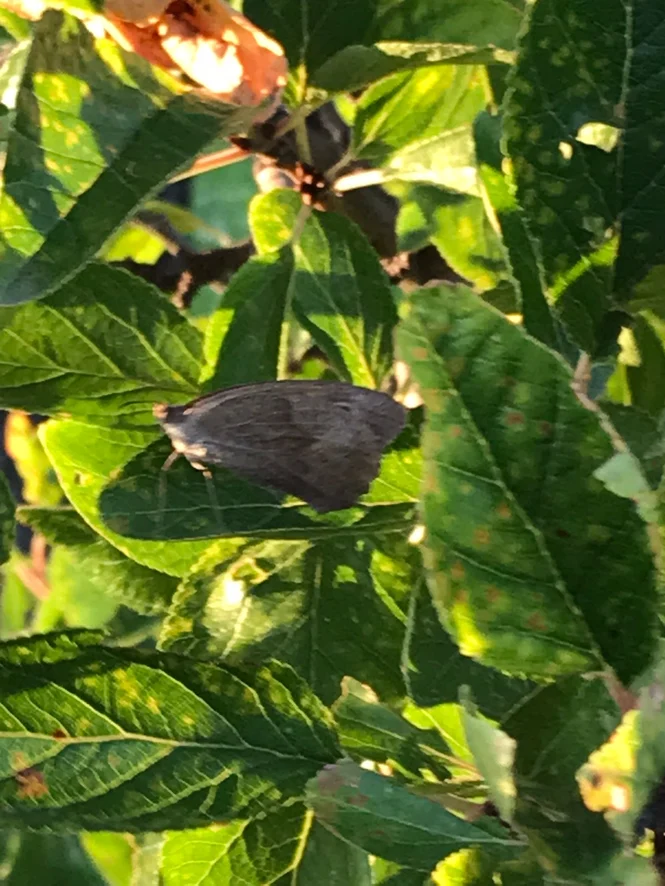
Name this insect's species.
Maniola jurtina
